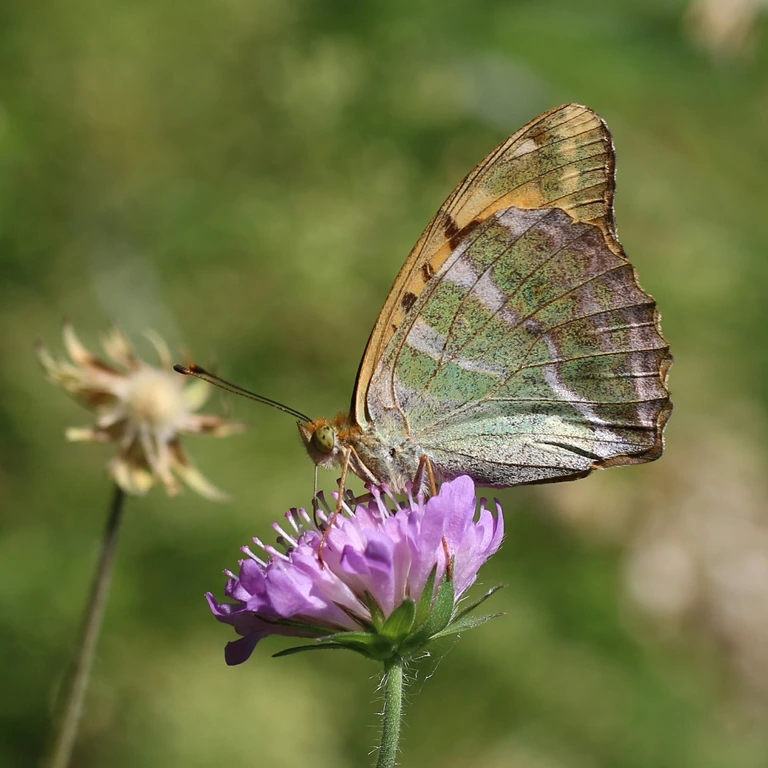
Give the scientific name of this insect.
Argynnis paphia
